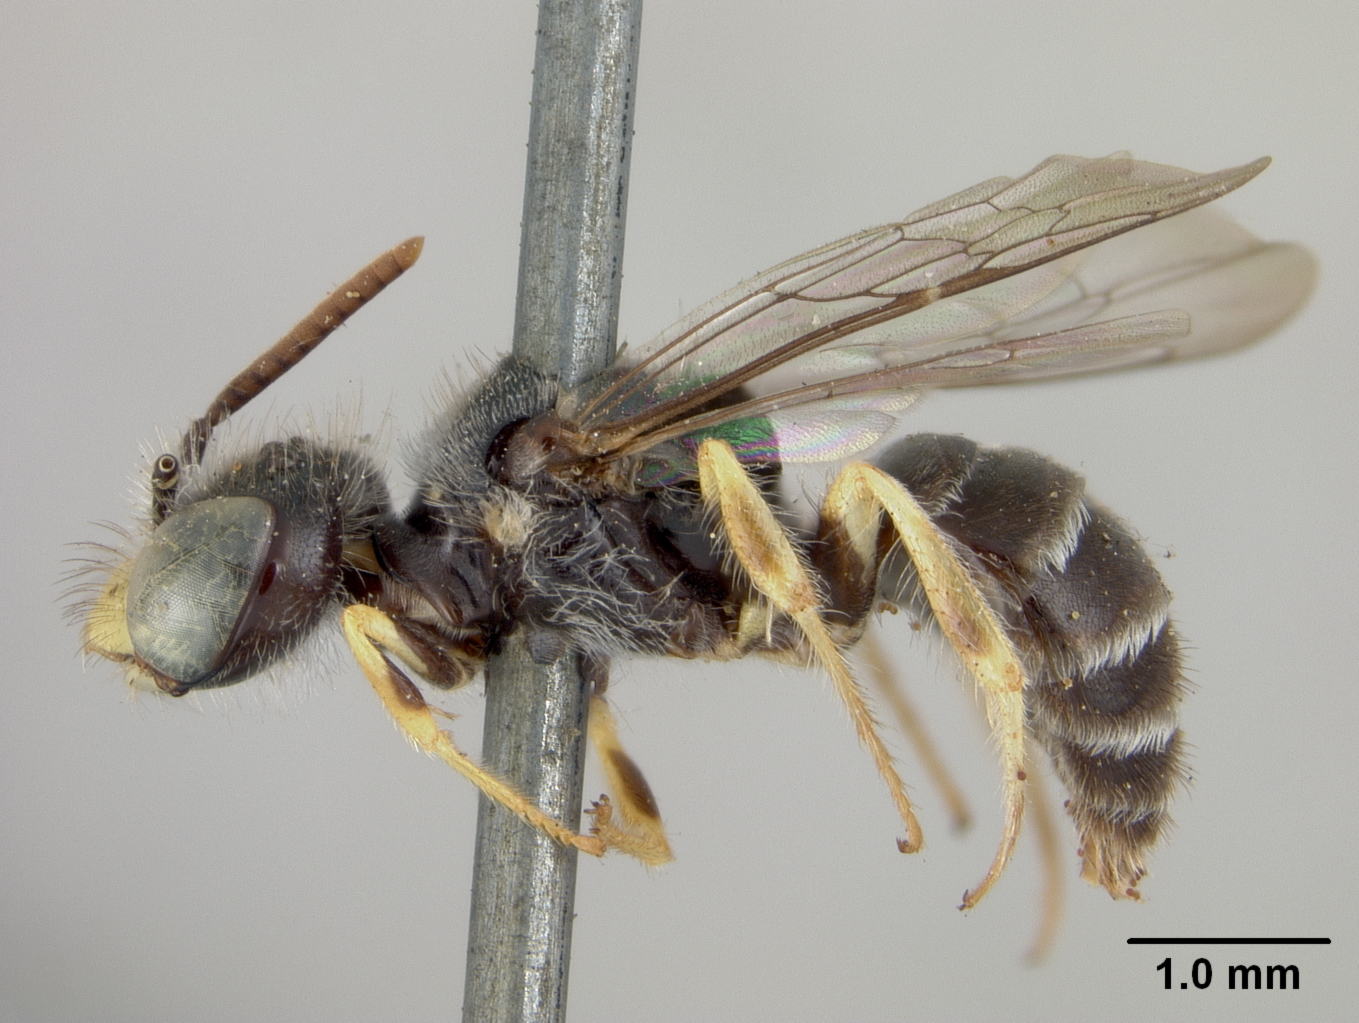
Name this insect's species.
Calliopsis andreniformis
